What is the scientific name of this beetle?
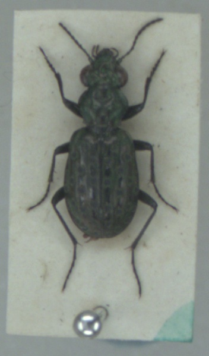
Elaphrus uliginosus
